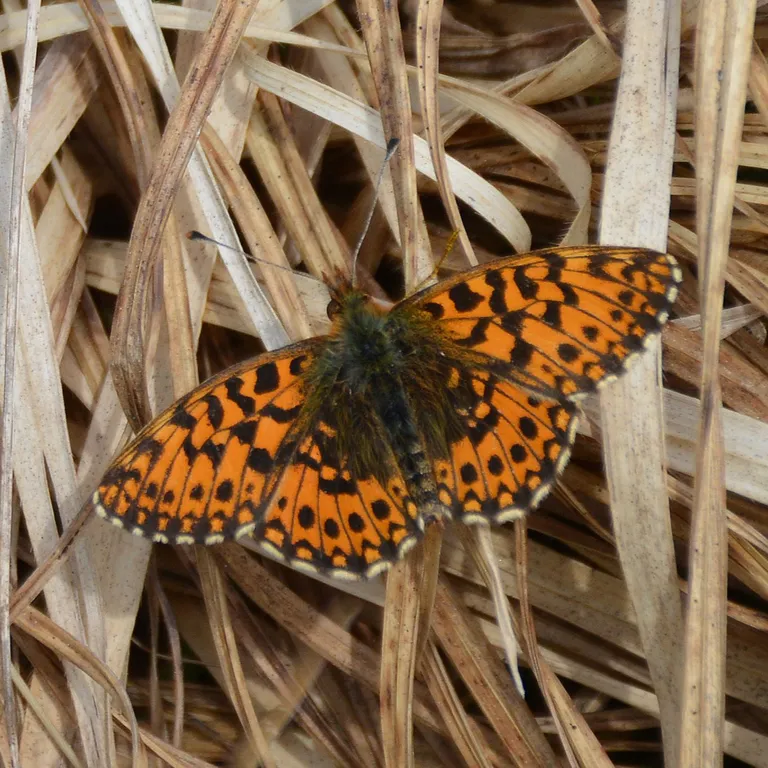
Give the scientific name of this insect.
Boloria dia
